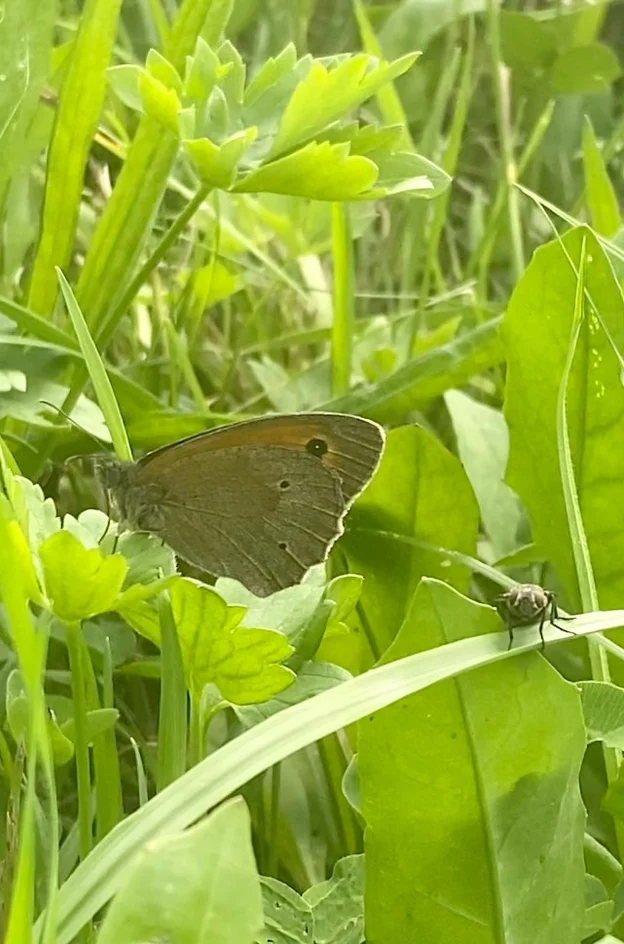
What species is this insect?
Maniola jurtina
